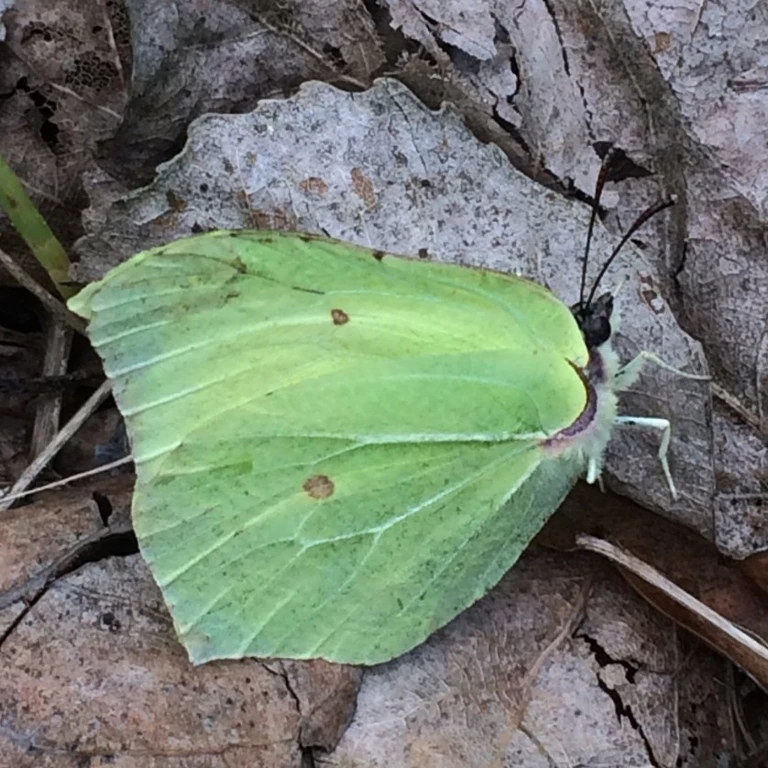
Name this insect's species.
Gonepteryx rhamni
